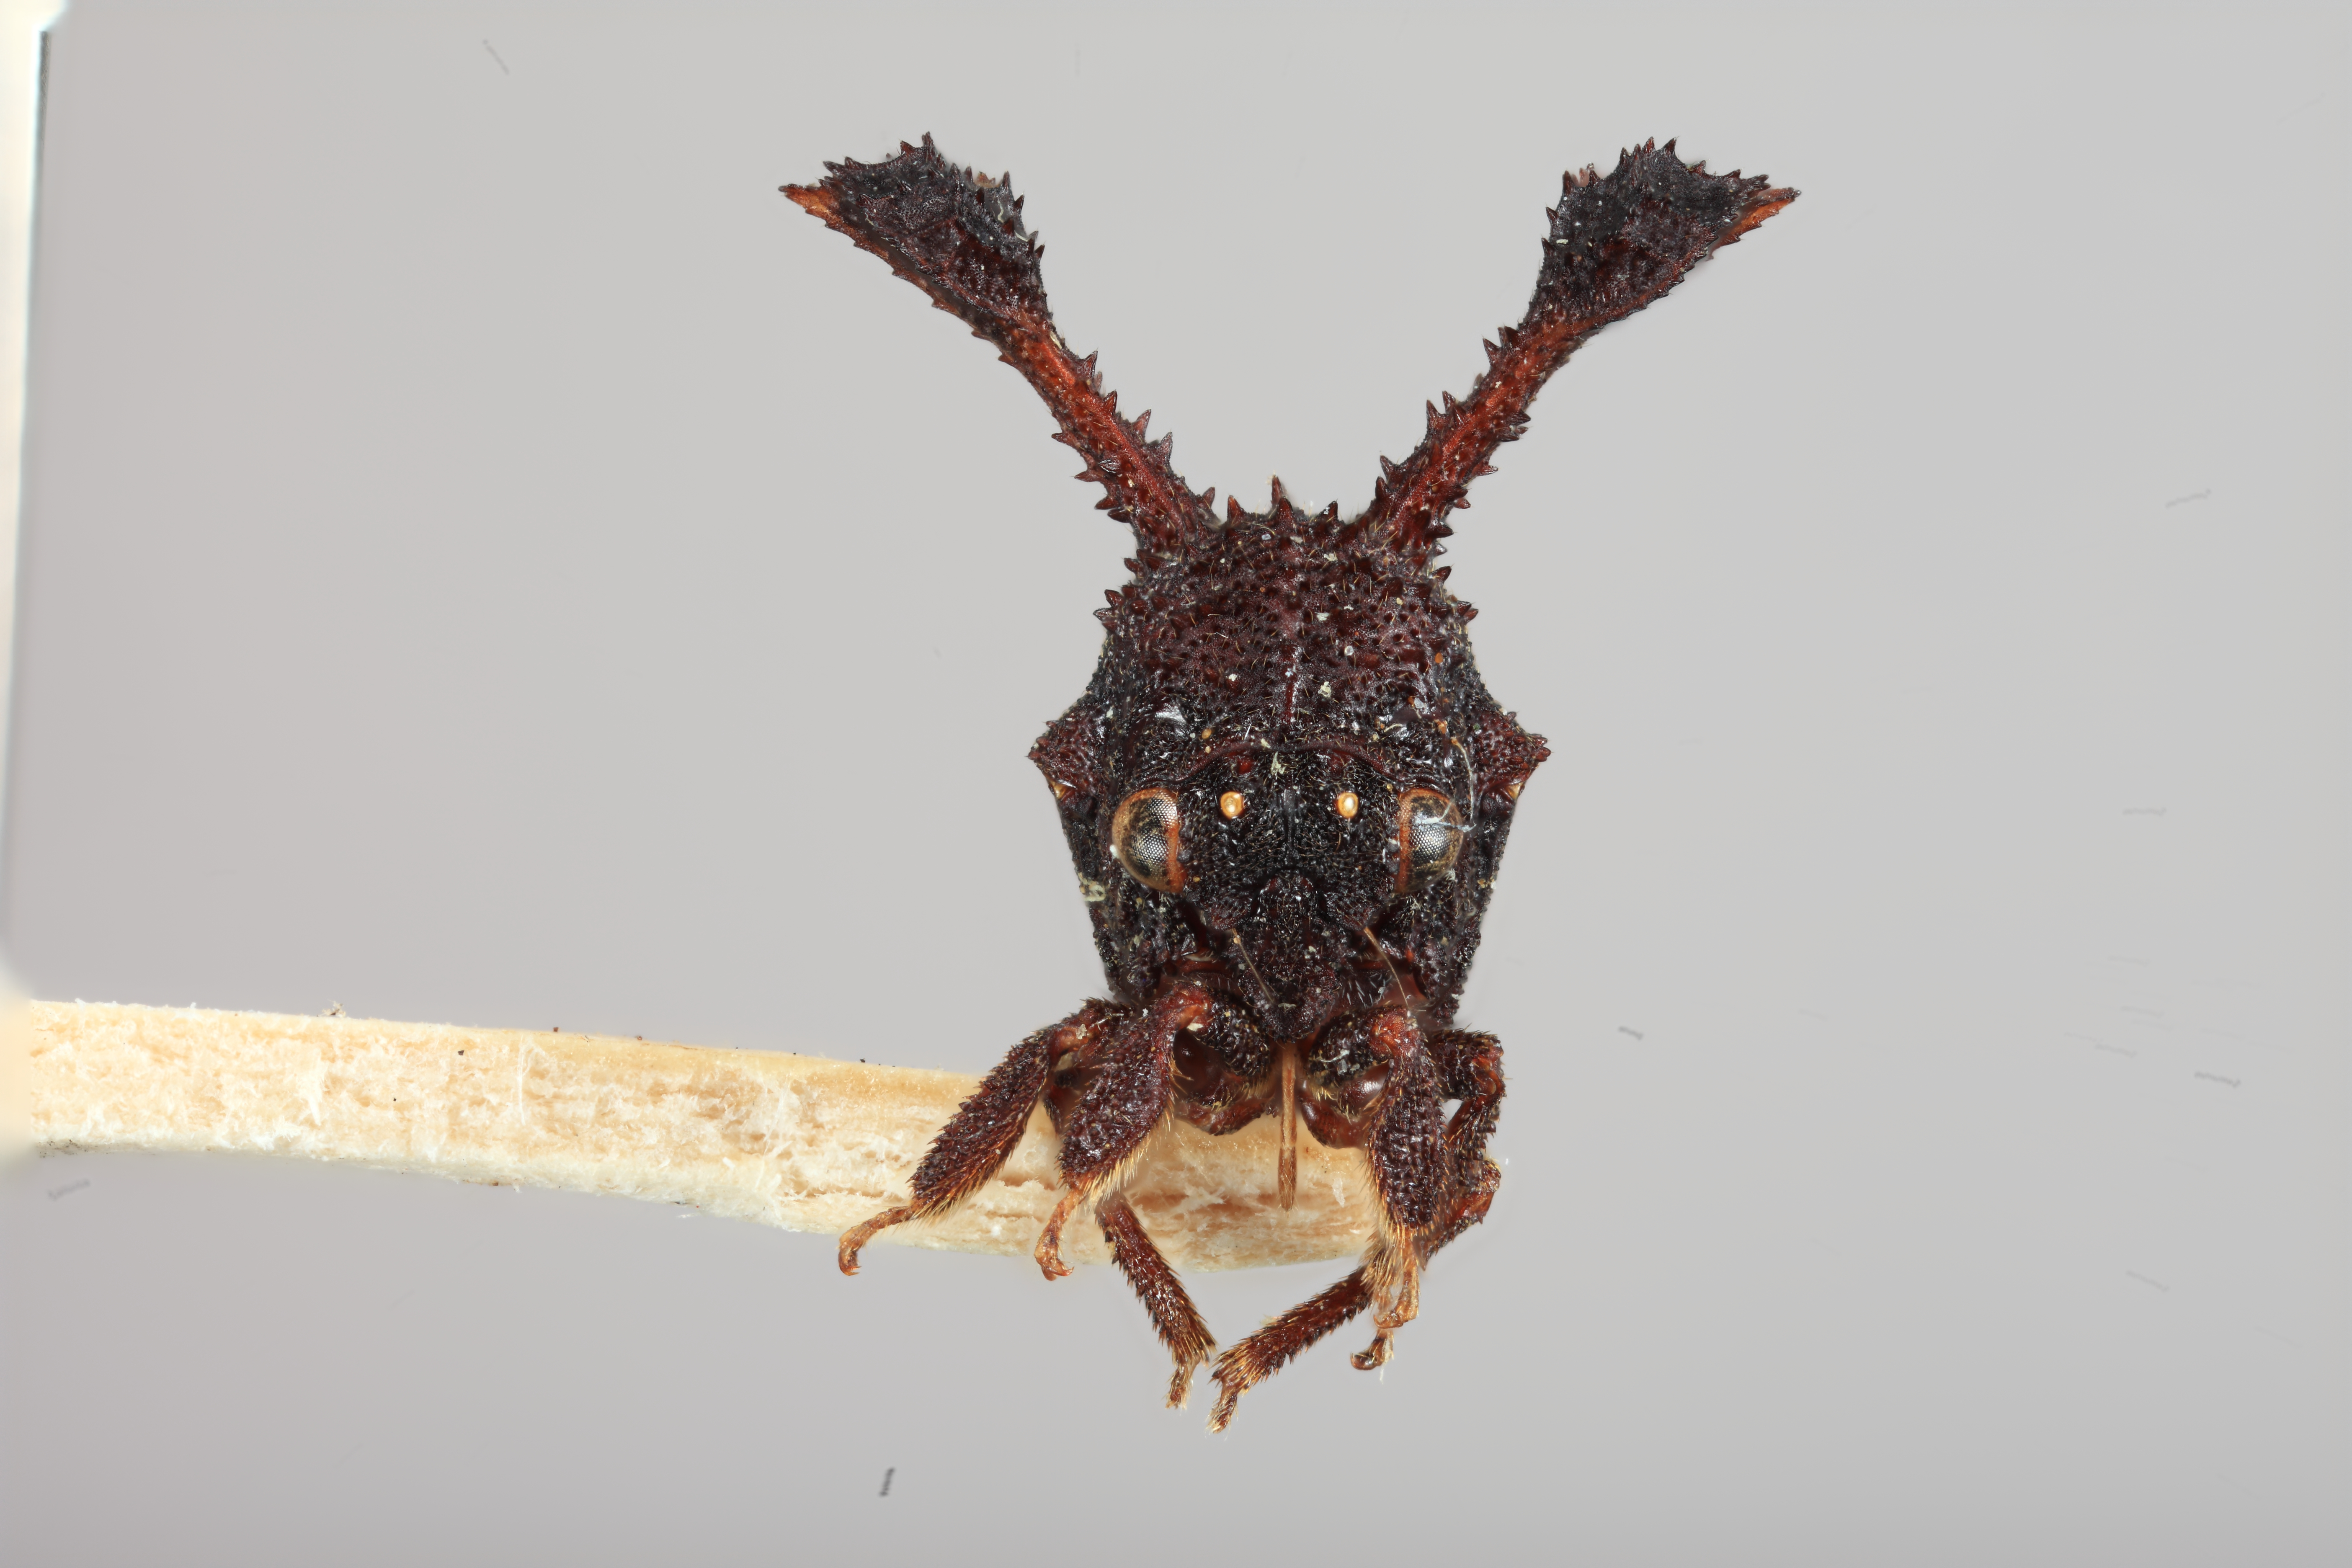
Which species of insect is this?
Centrochares foliatus
